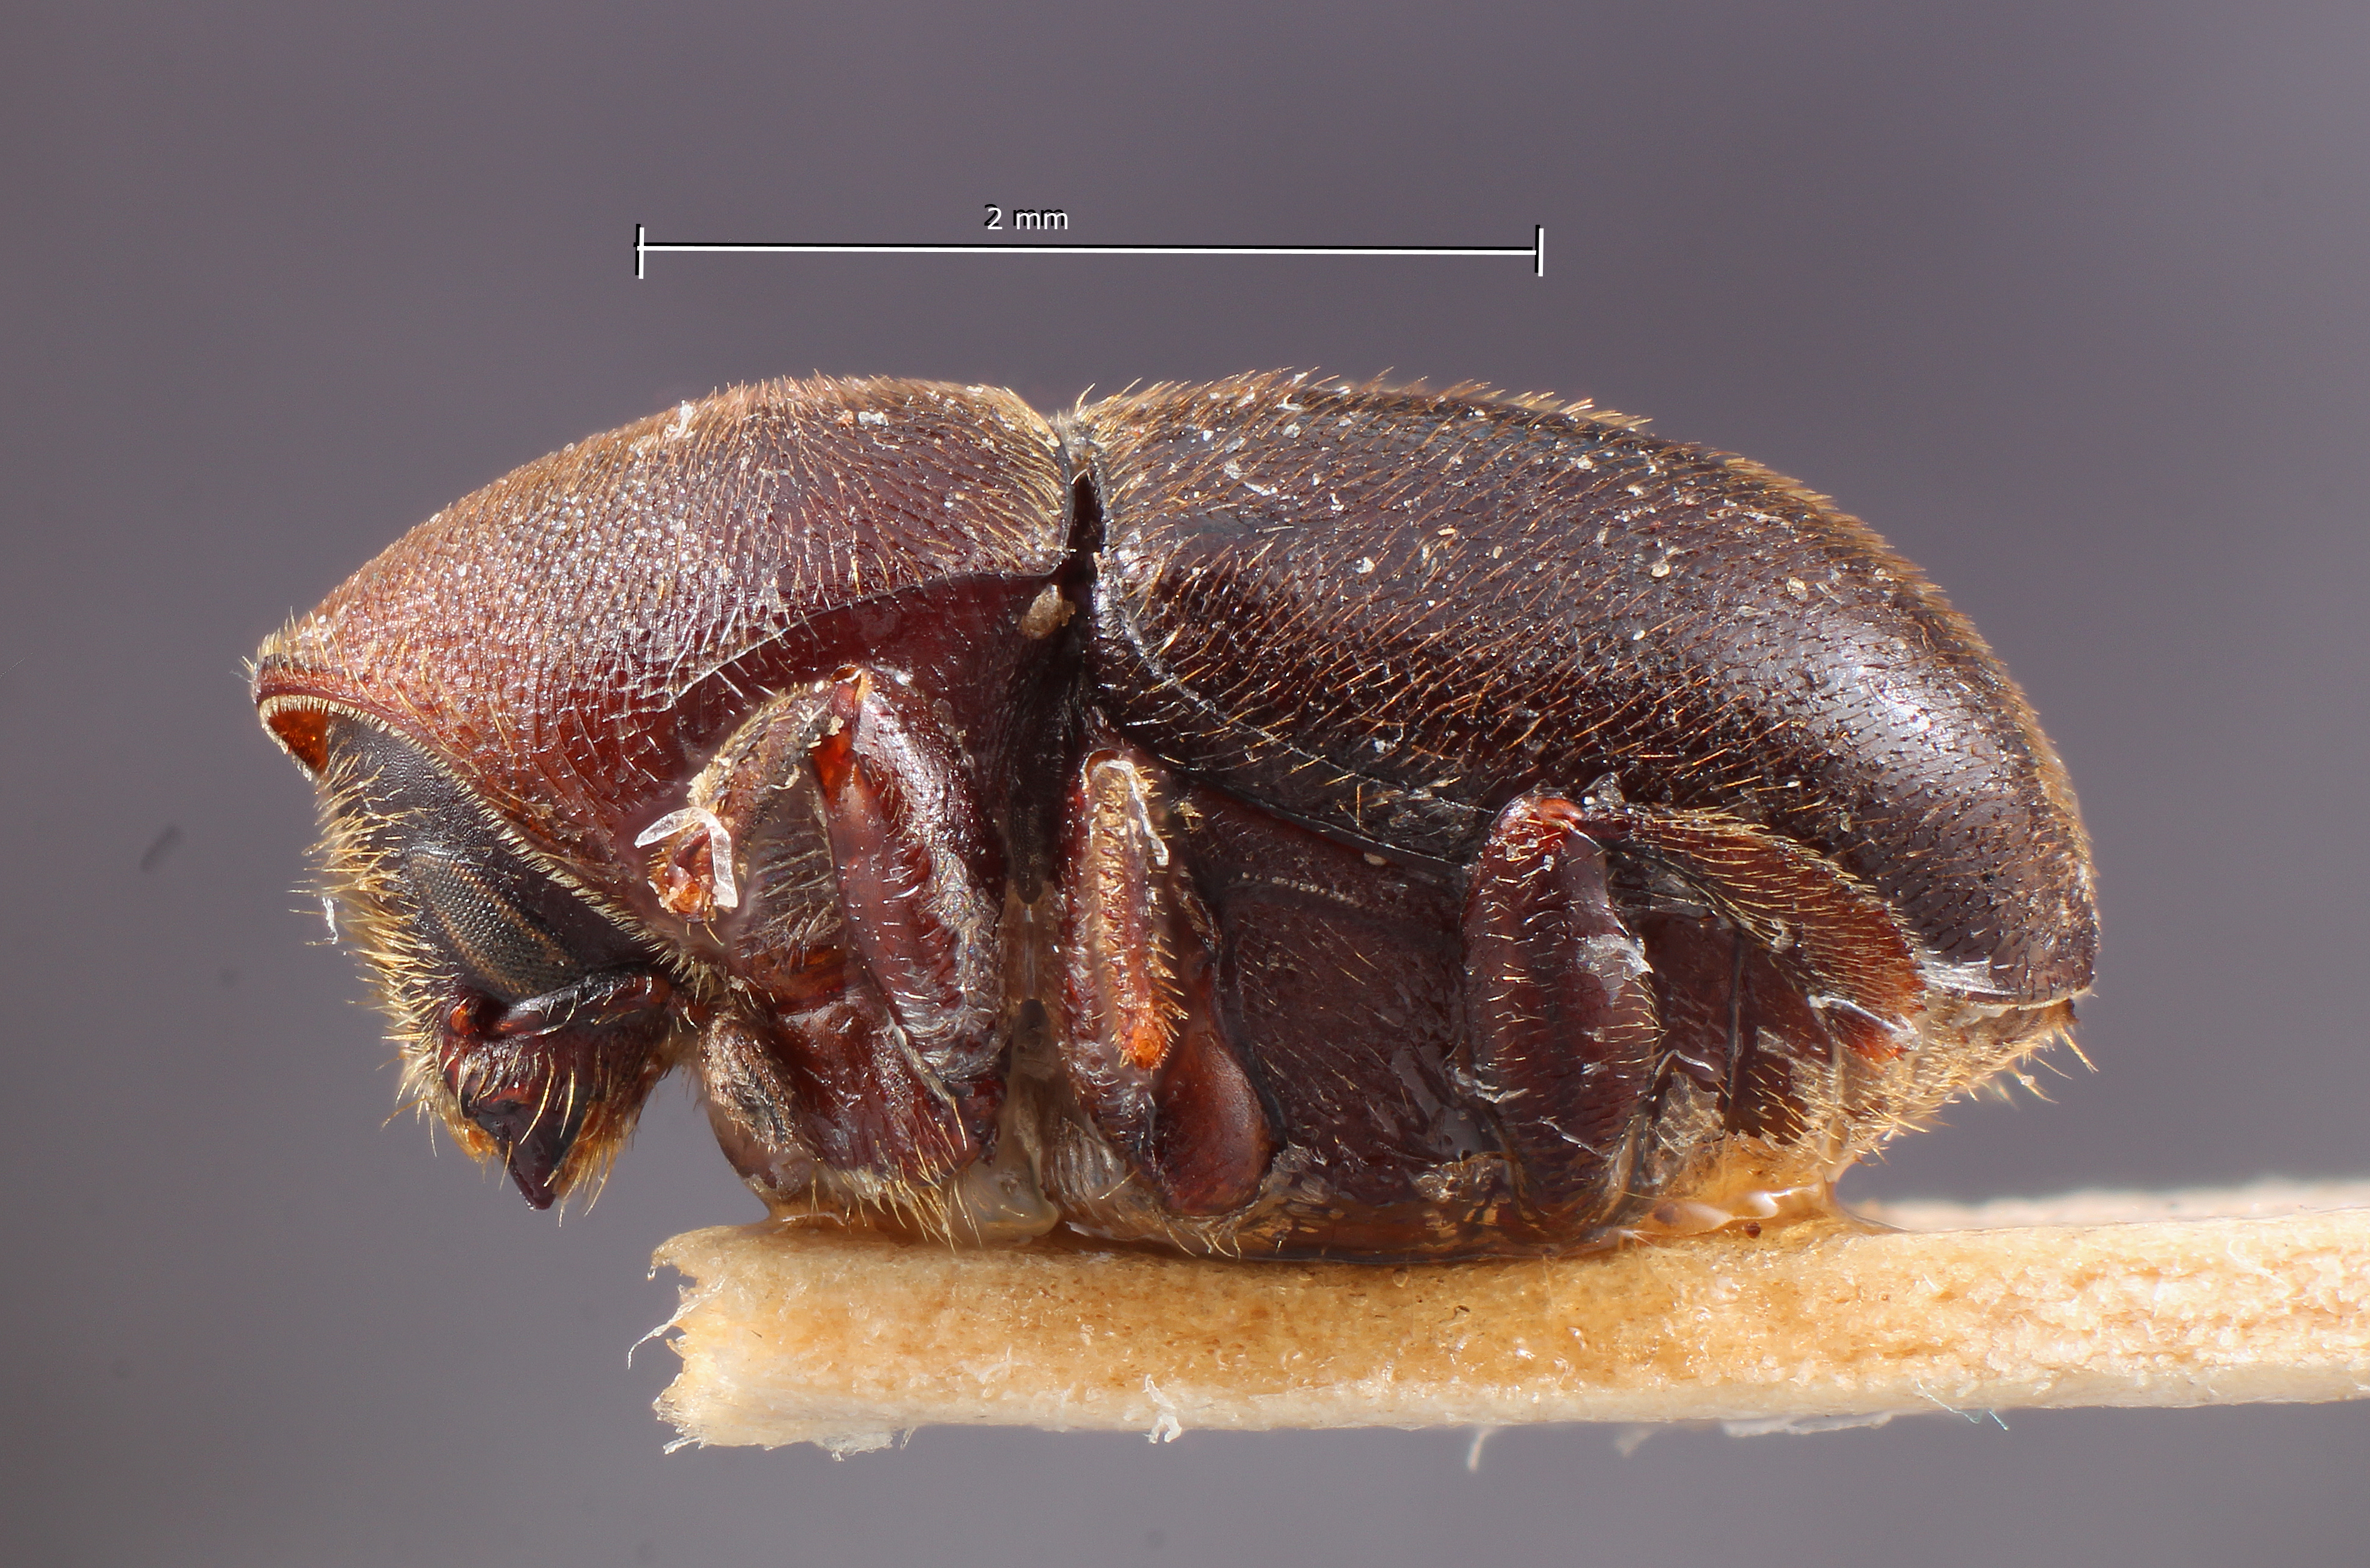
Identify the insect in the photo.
Prionoscelis major
